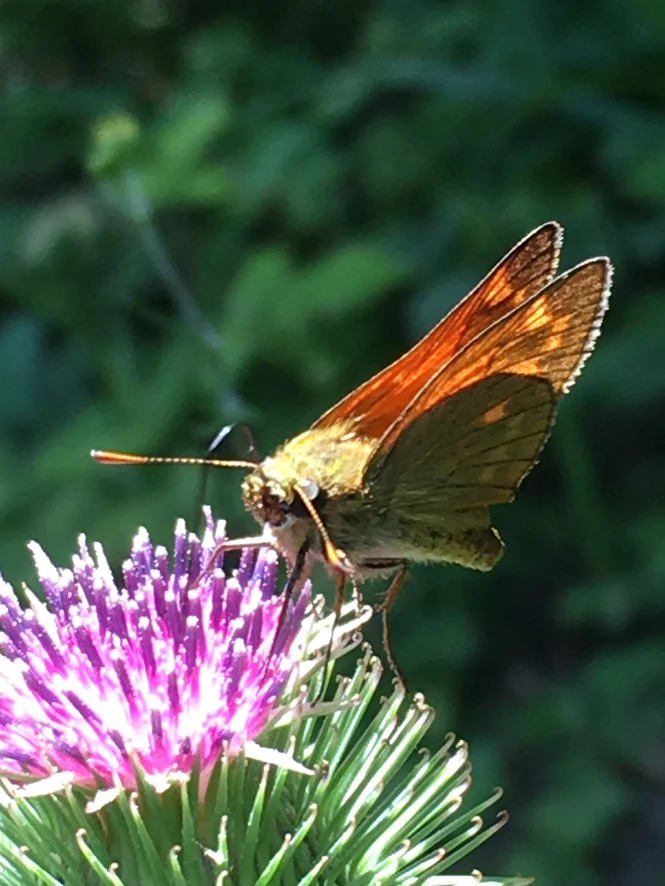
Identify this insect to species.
Ochlodes sylvanus (also Ochlodes venata)
